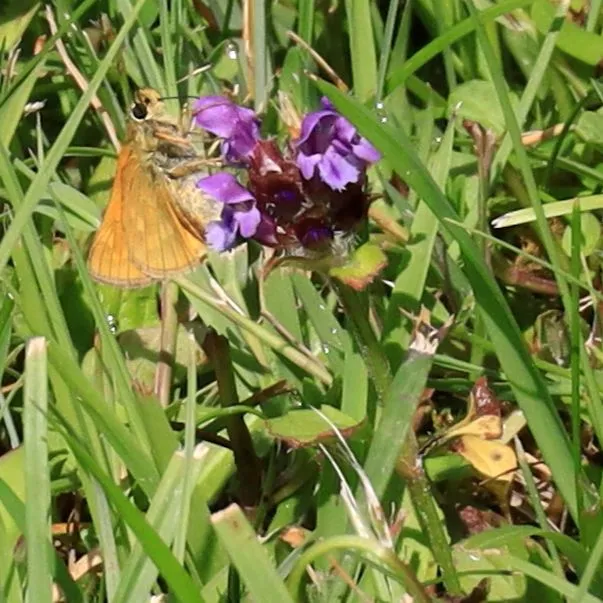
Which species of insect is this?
Ochlodes sylvanus (also Ochlodes venata)
